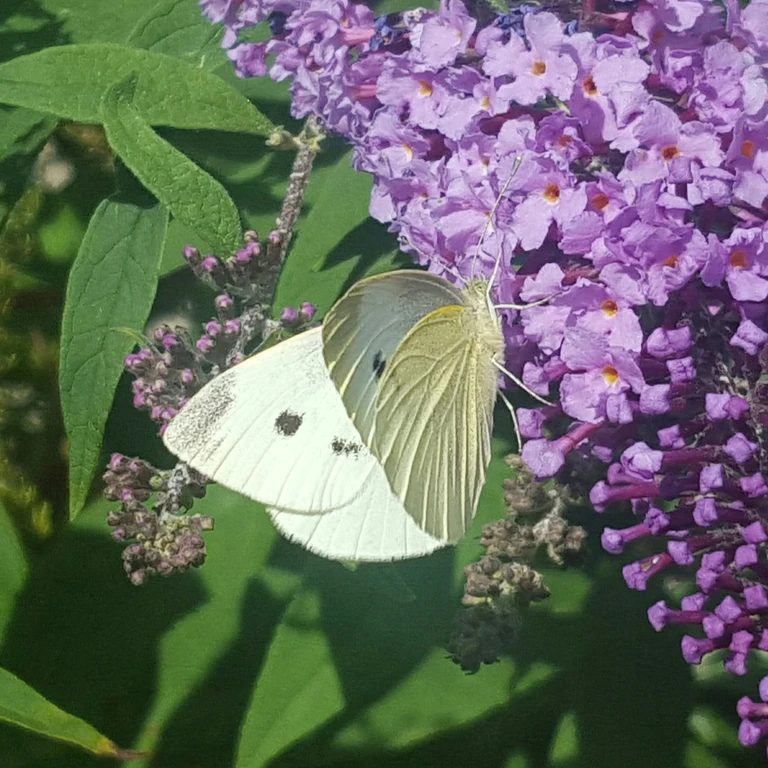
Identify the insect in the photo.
Pieris rapae
